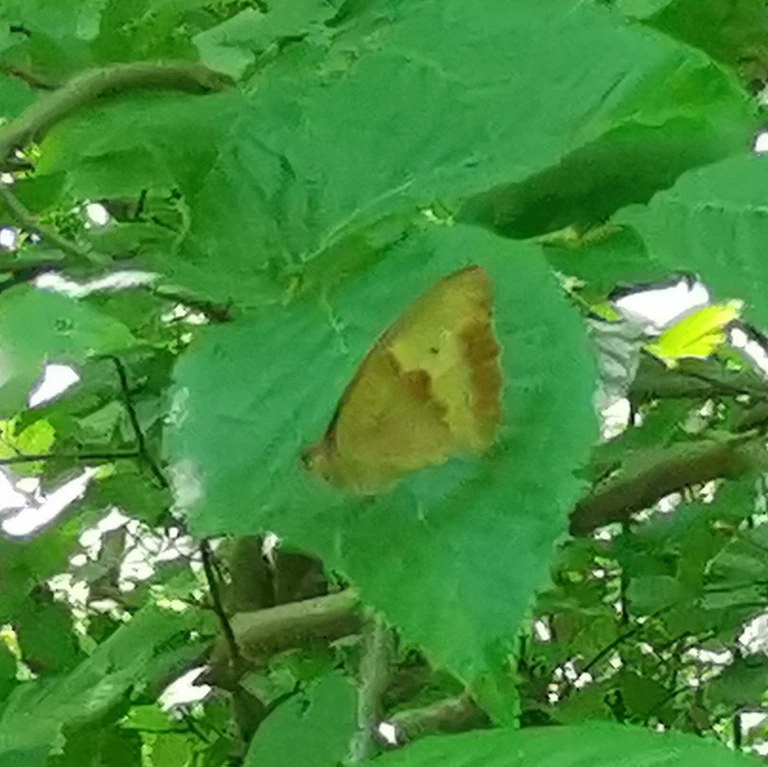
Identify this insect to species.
Maniola jurtina
